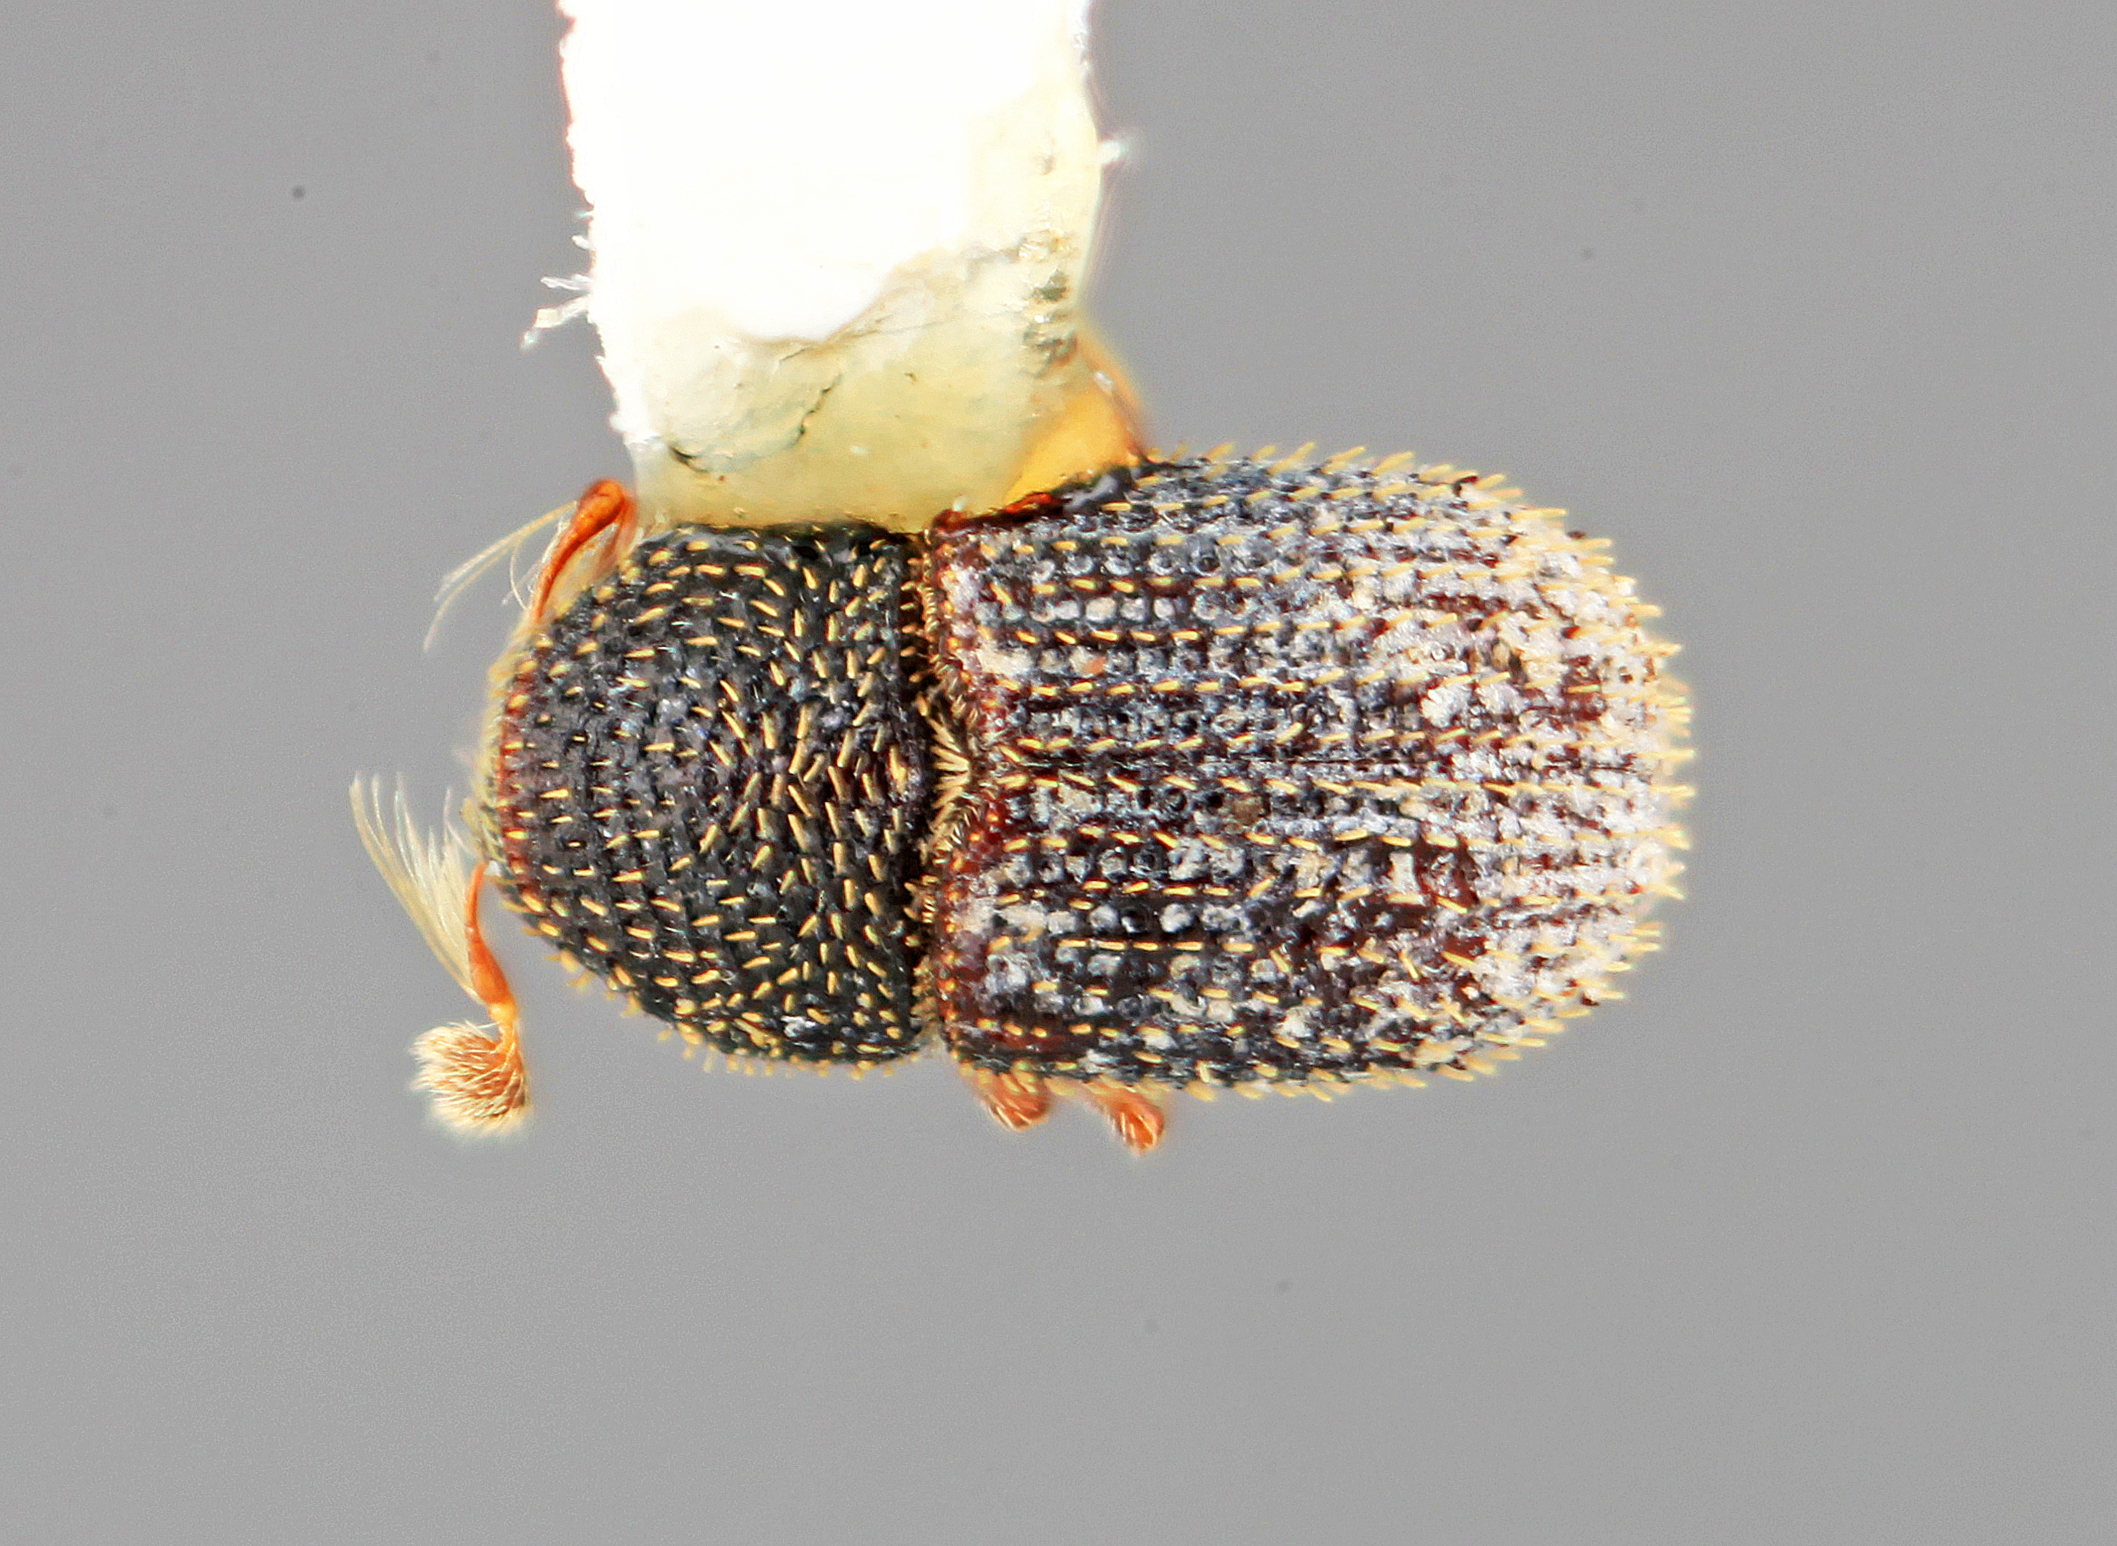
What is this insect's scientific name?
Phloeotribus opimus
